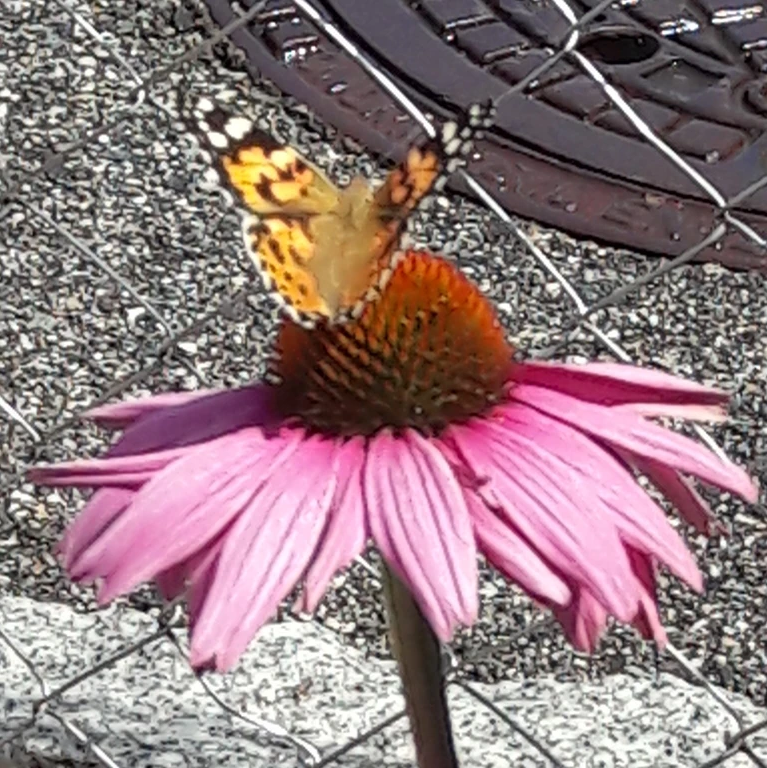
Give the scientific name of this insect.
Vanessa cardui
